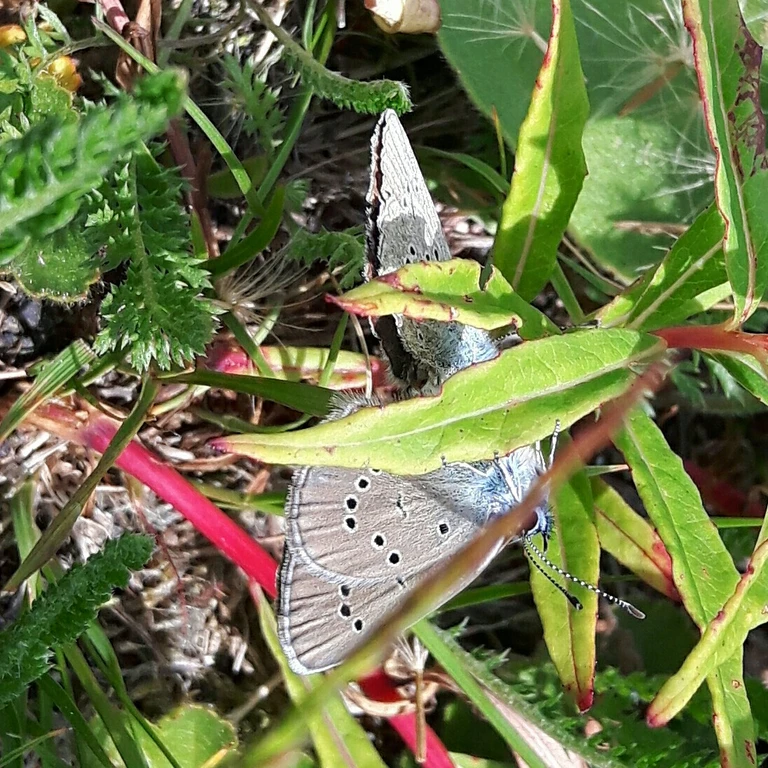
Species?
Cyaniris semiargus
